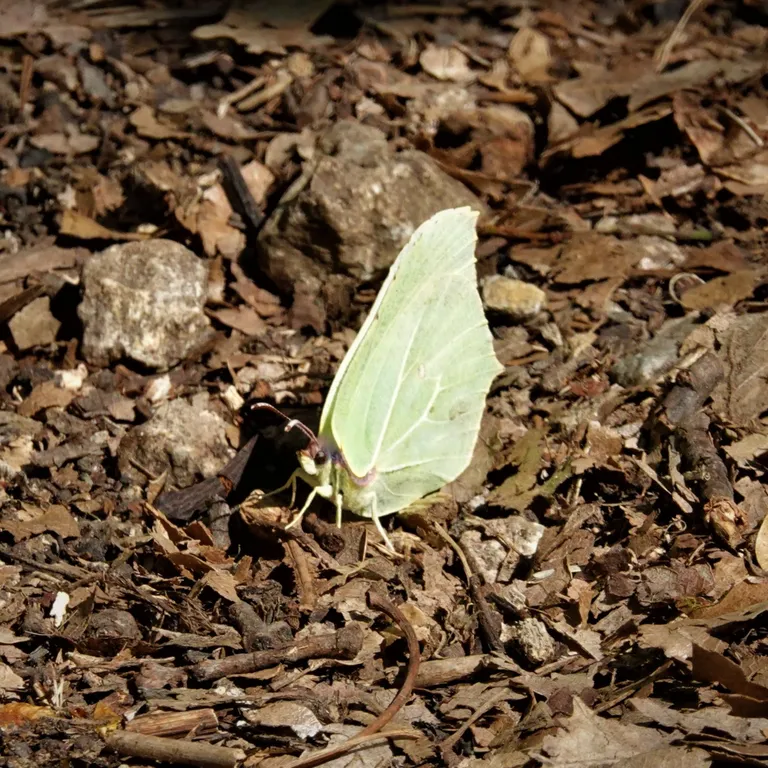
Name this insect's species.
Gonepteryx rhamni
